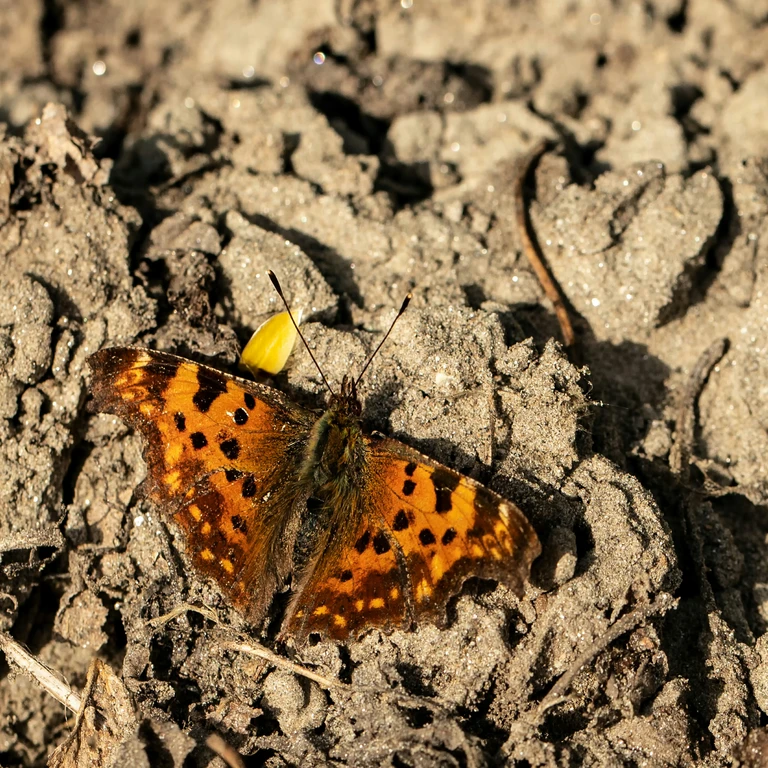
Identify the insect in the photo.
Polygonia c-album
